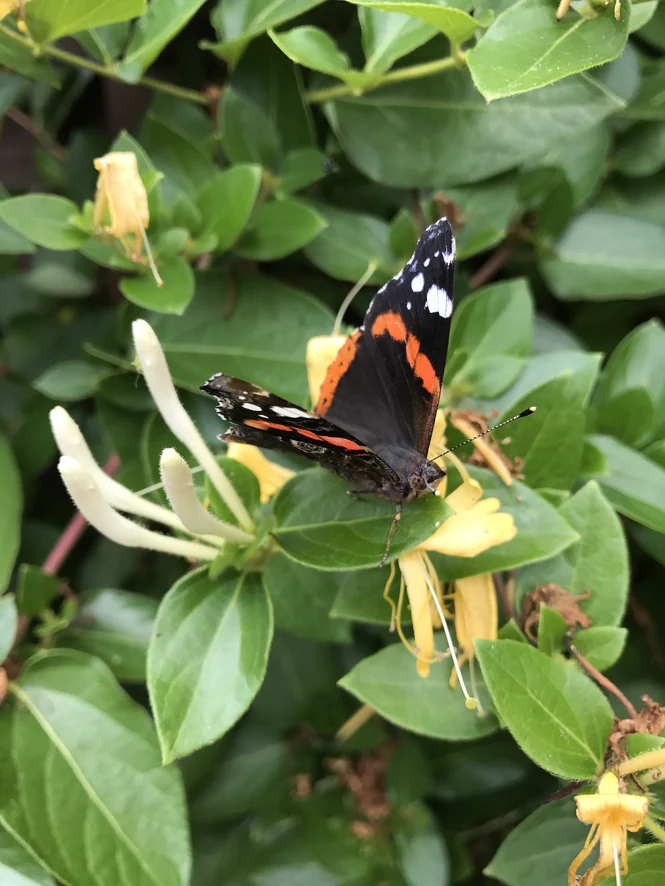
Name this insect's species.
Vanessa atalanta
